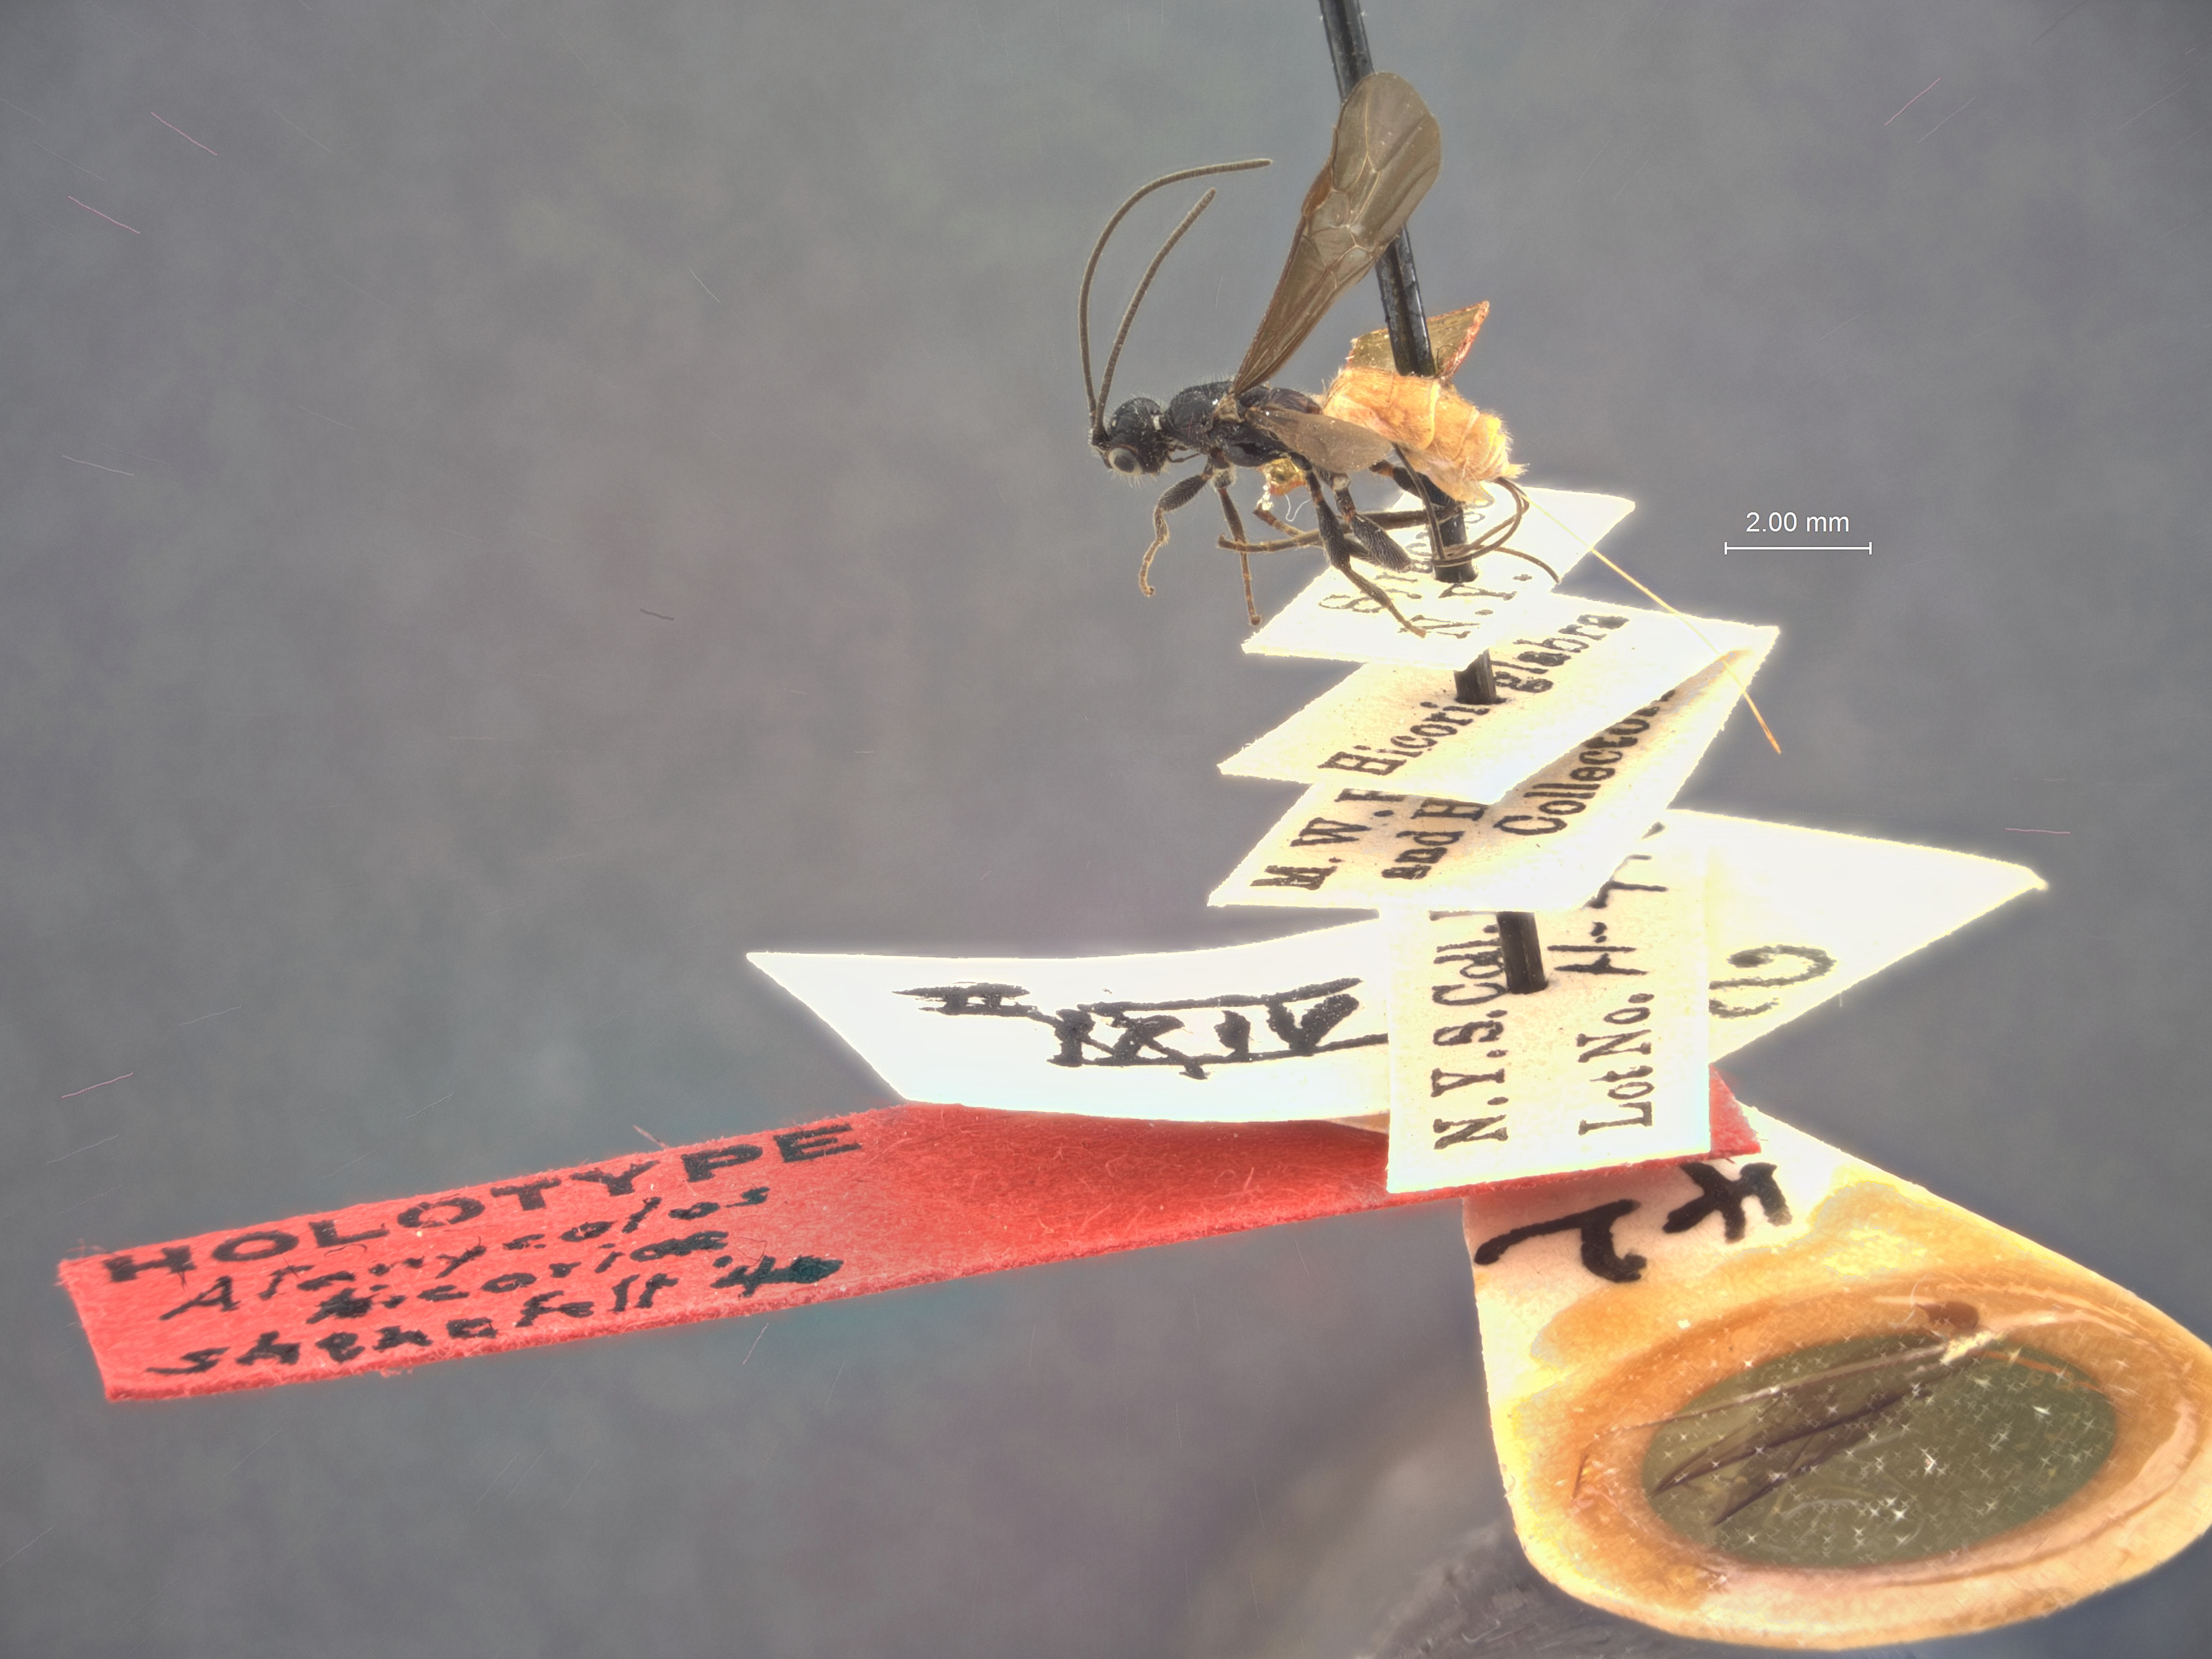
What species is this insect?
Atanycolus hicoriae
